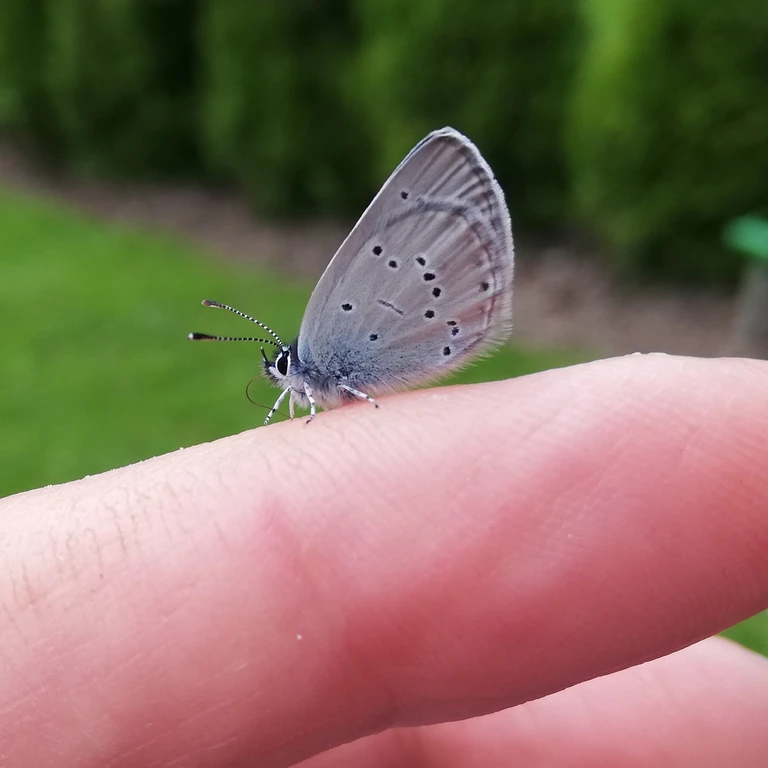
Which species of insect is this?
Cupido minimus
